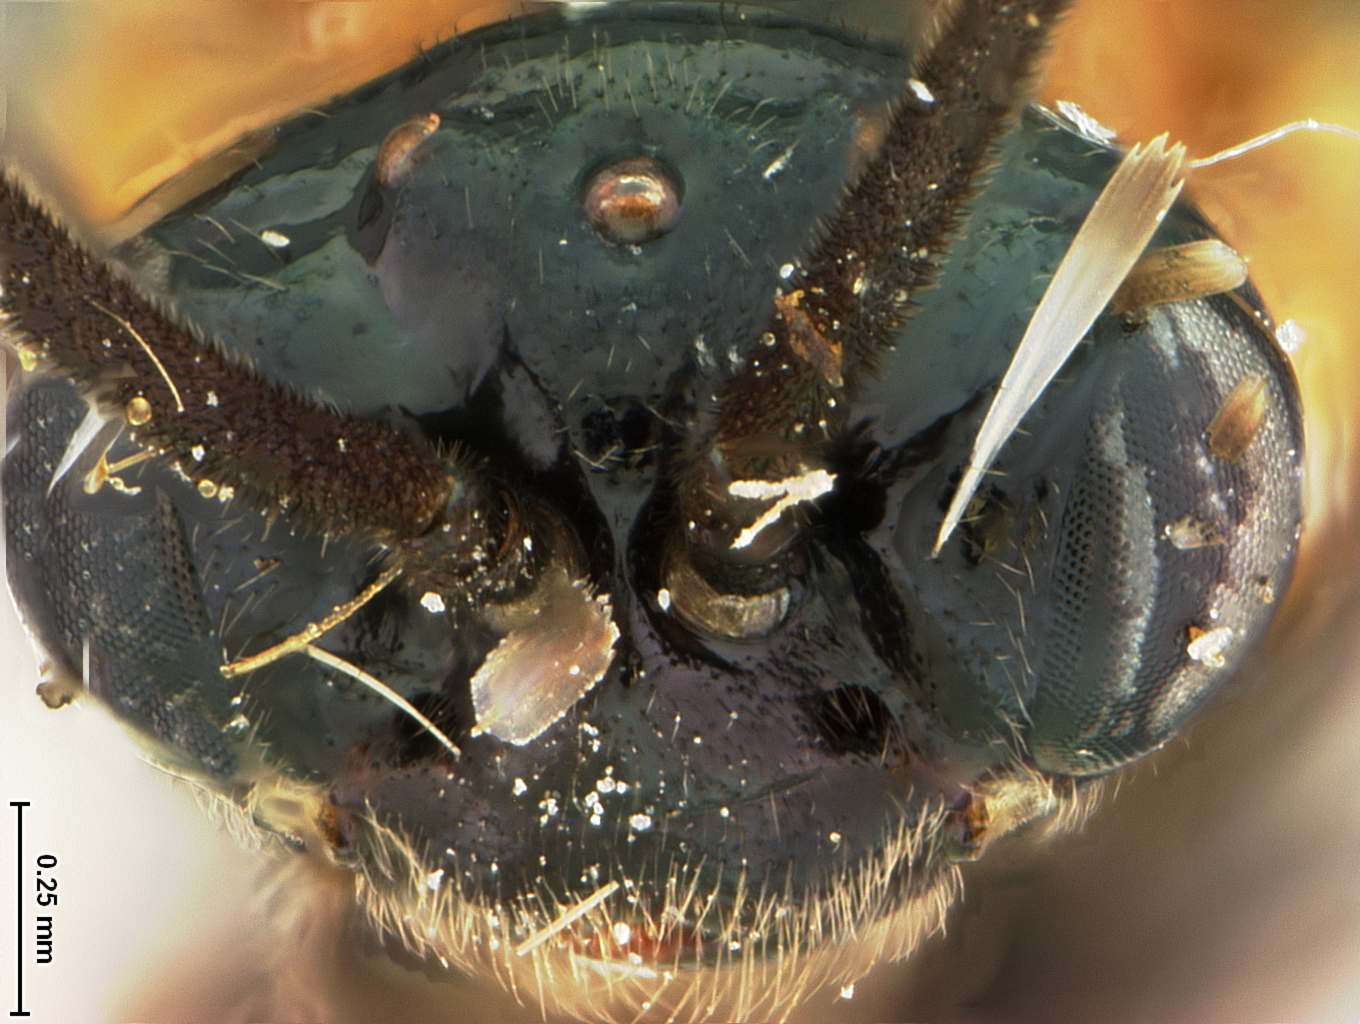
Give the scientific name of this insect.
Sphacophilus janzeni
